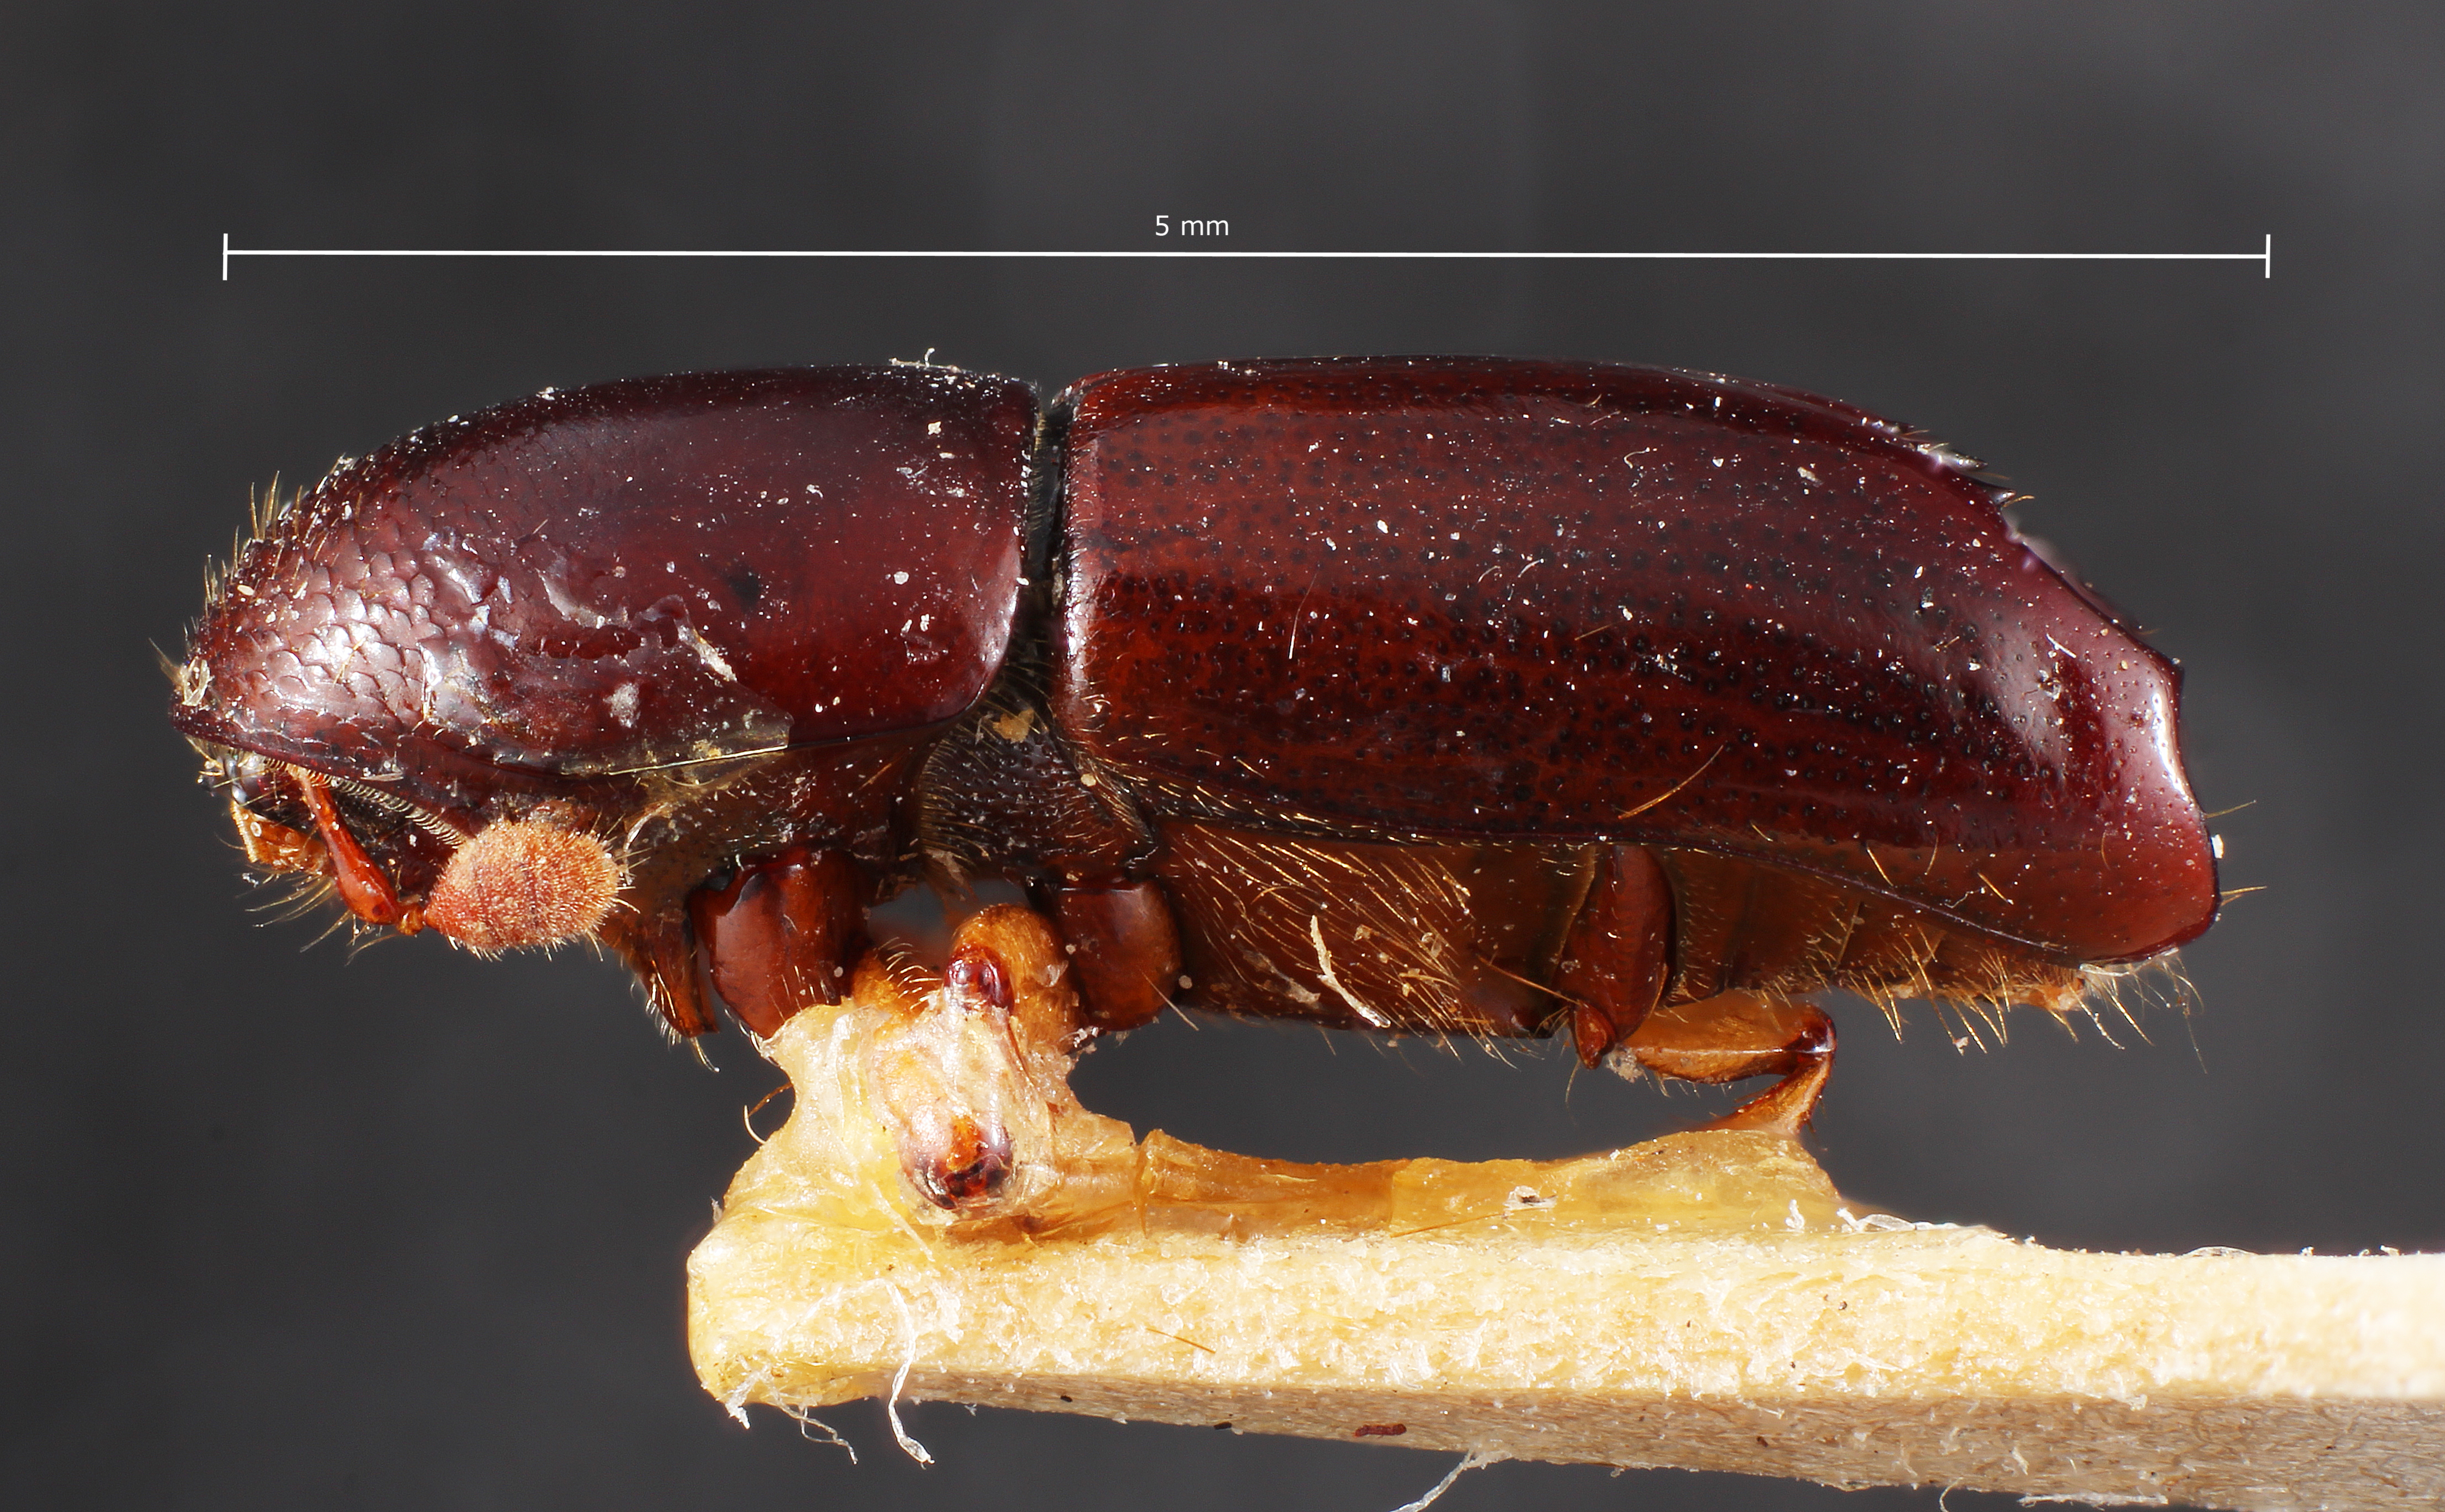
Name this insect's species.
Anchonocerus sexdentatus
